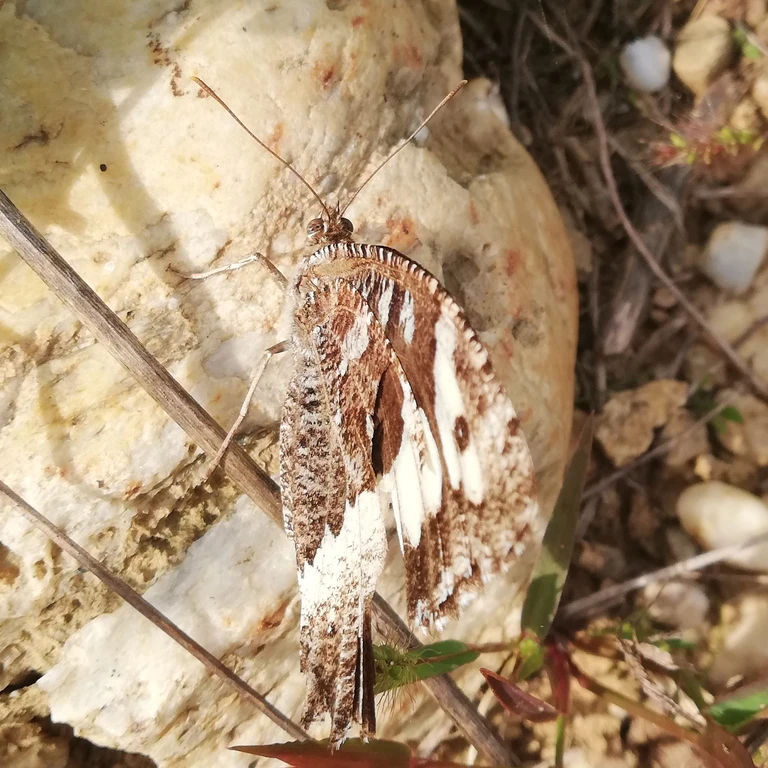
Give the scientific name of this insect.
Brintesia circe
